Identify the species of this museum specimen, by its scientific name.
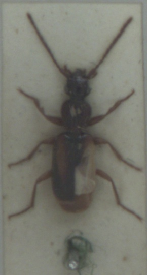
Polistichus connexus
